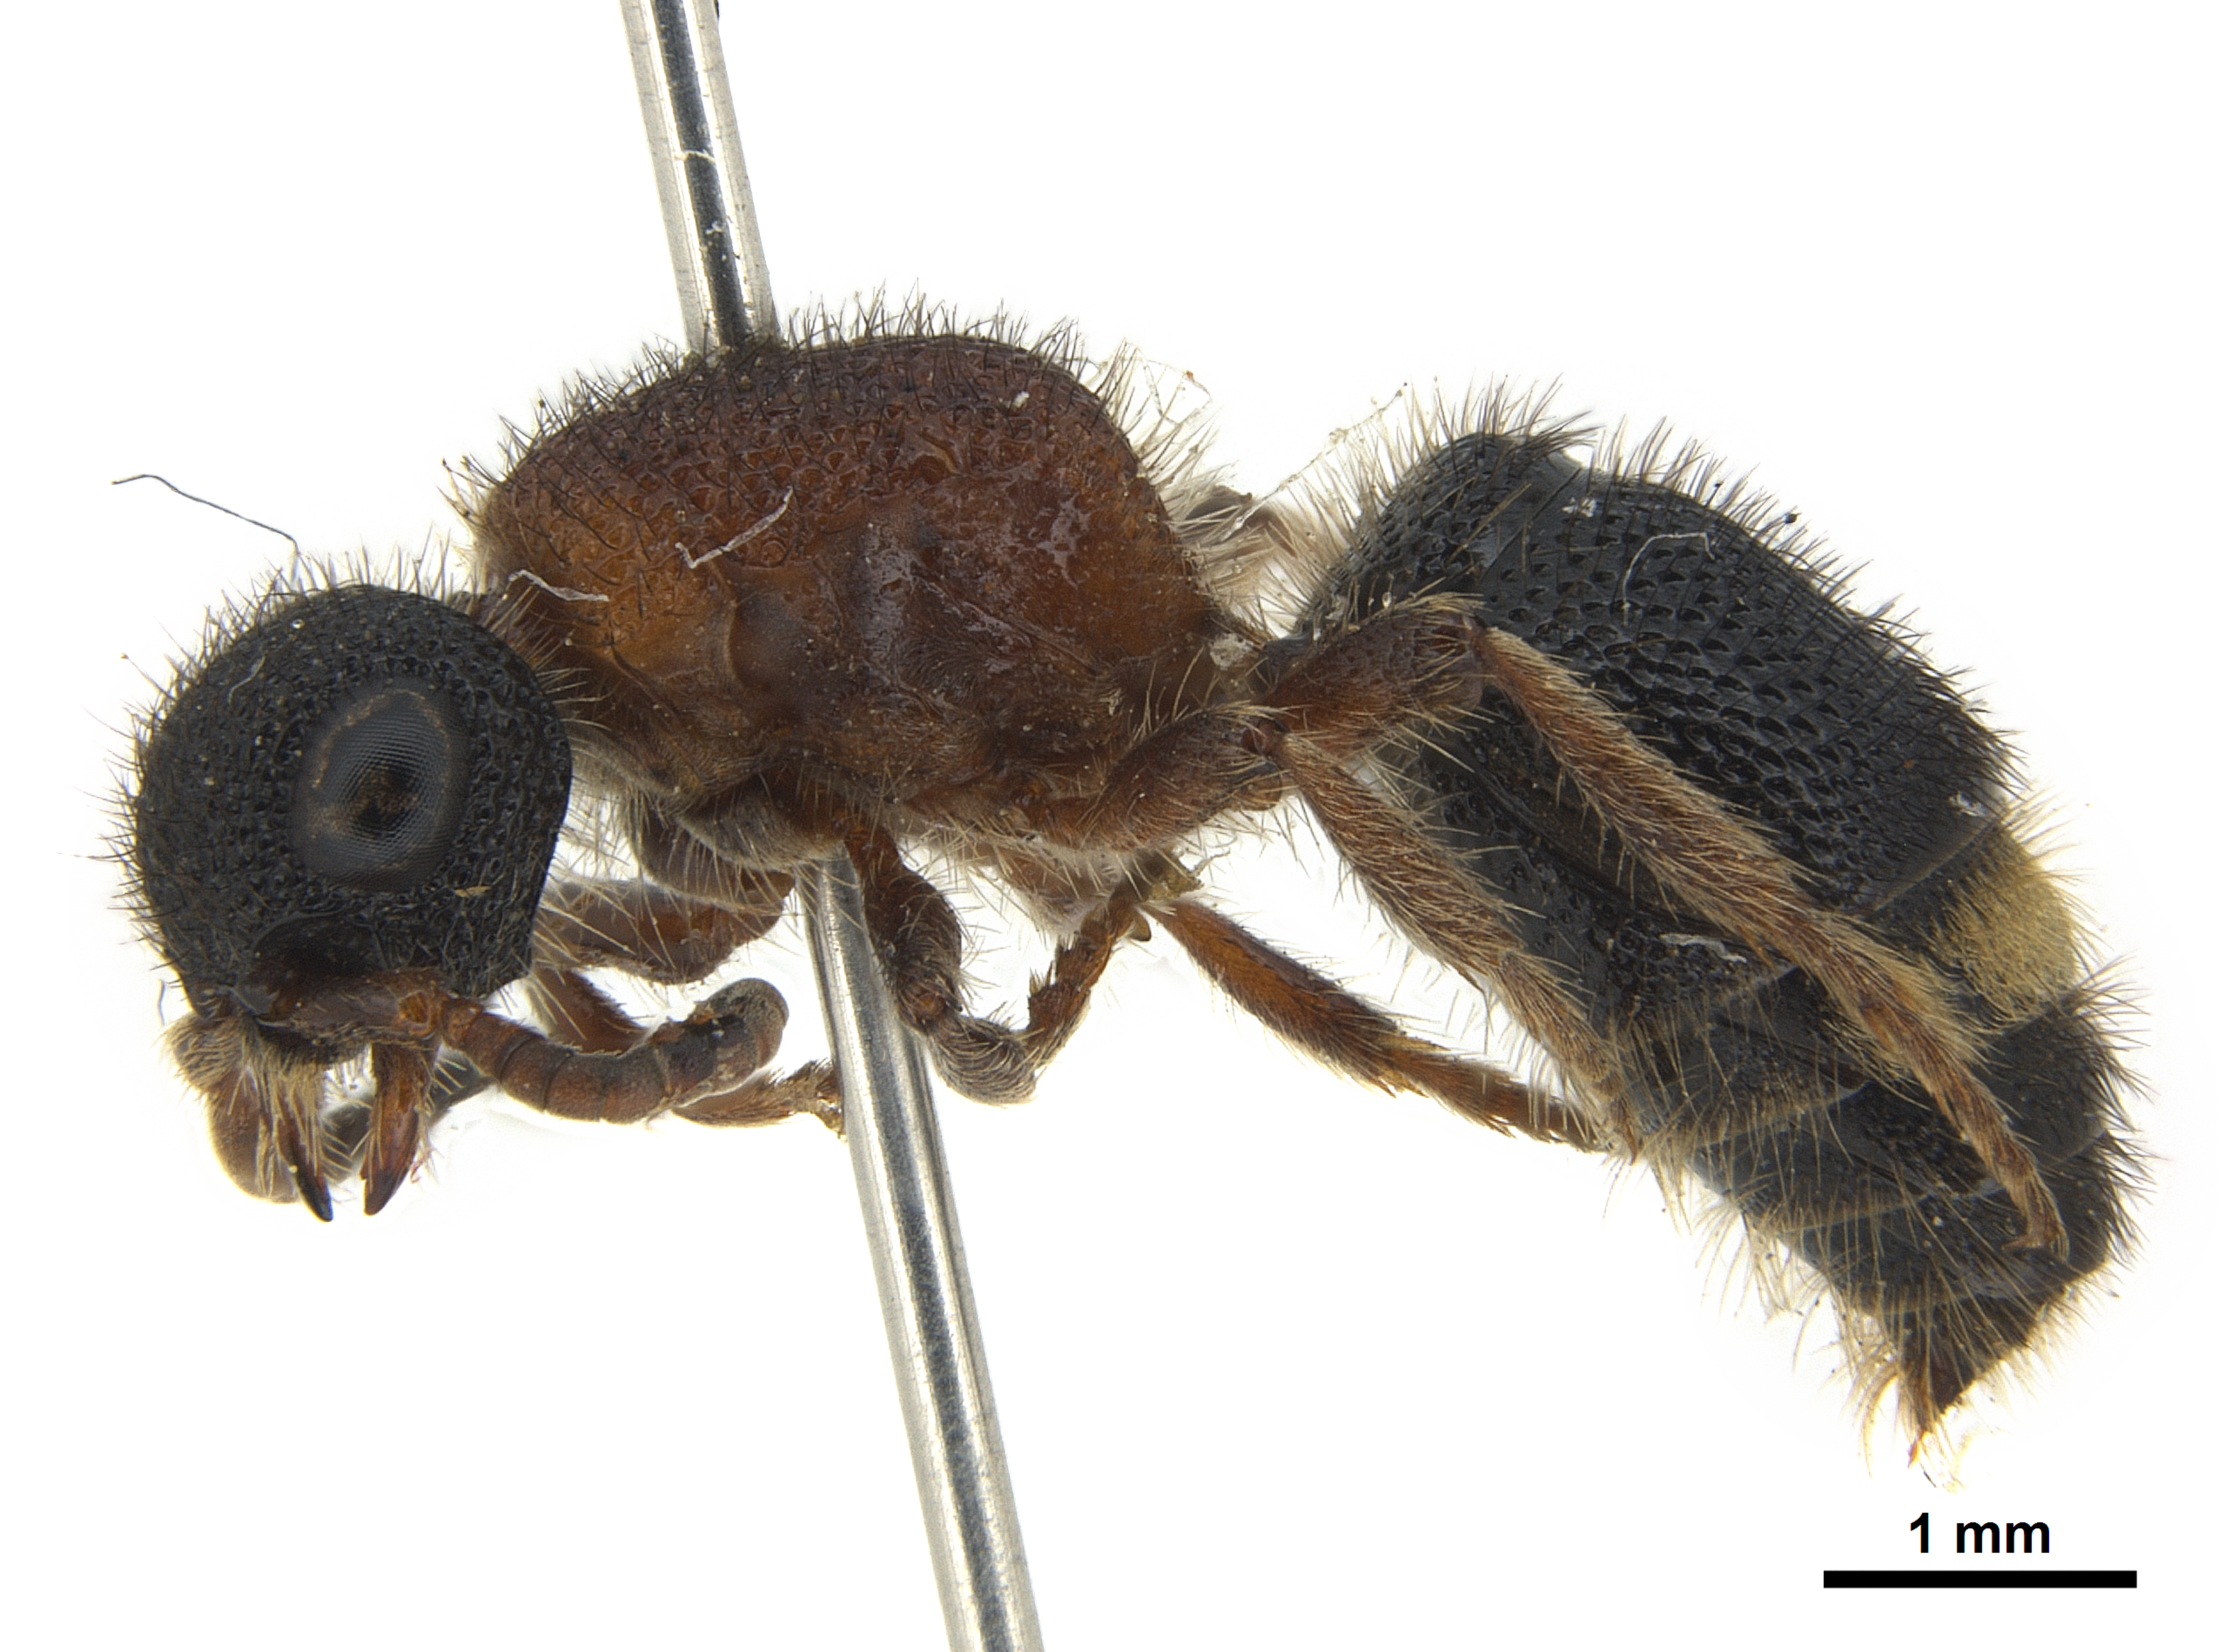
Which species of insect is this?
Odontomutilla taiwaniana
